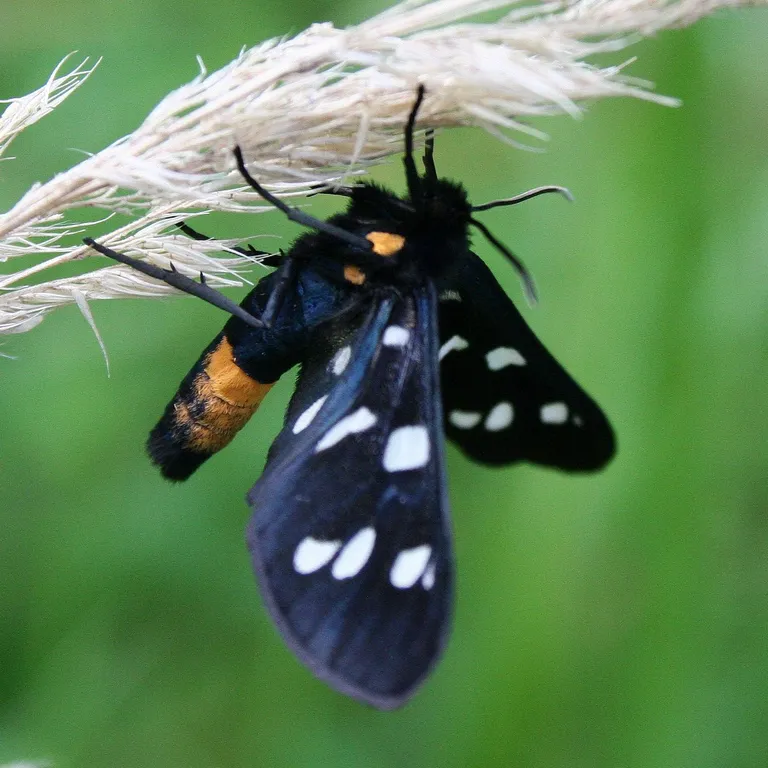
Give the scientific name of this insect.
Amata phegea
